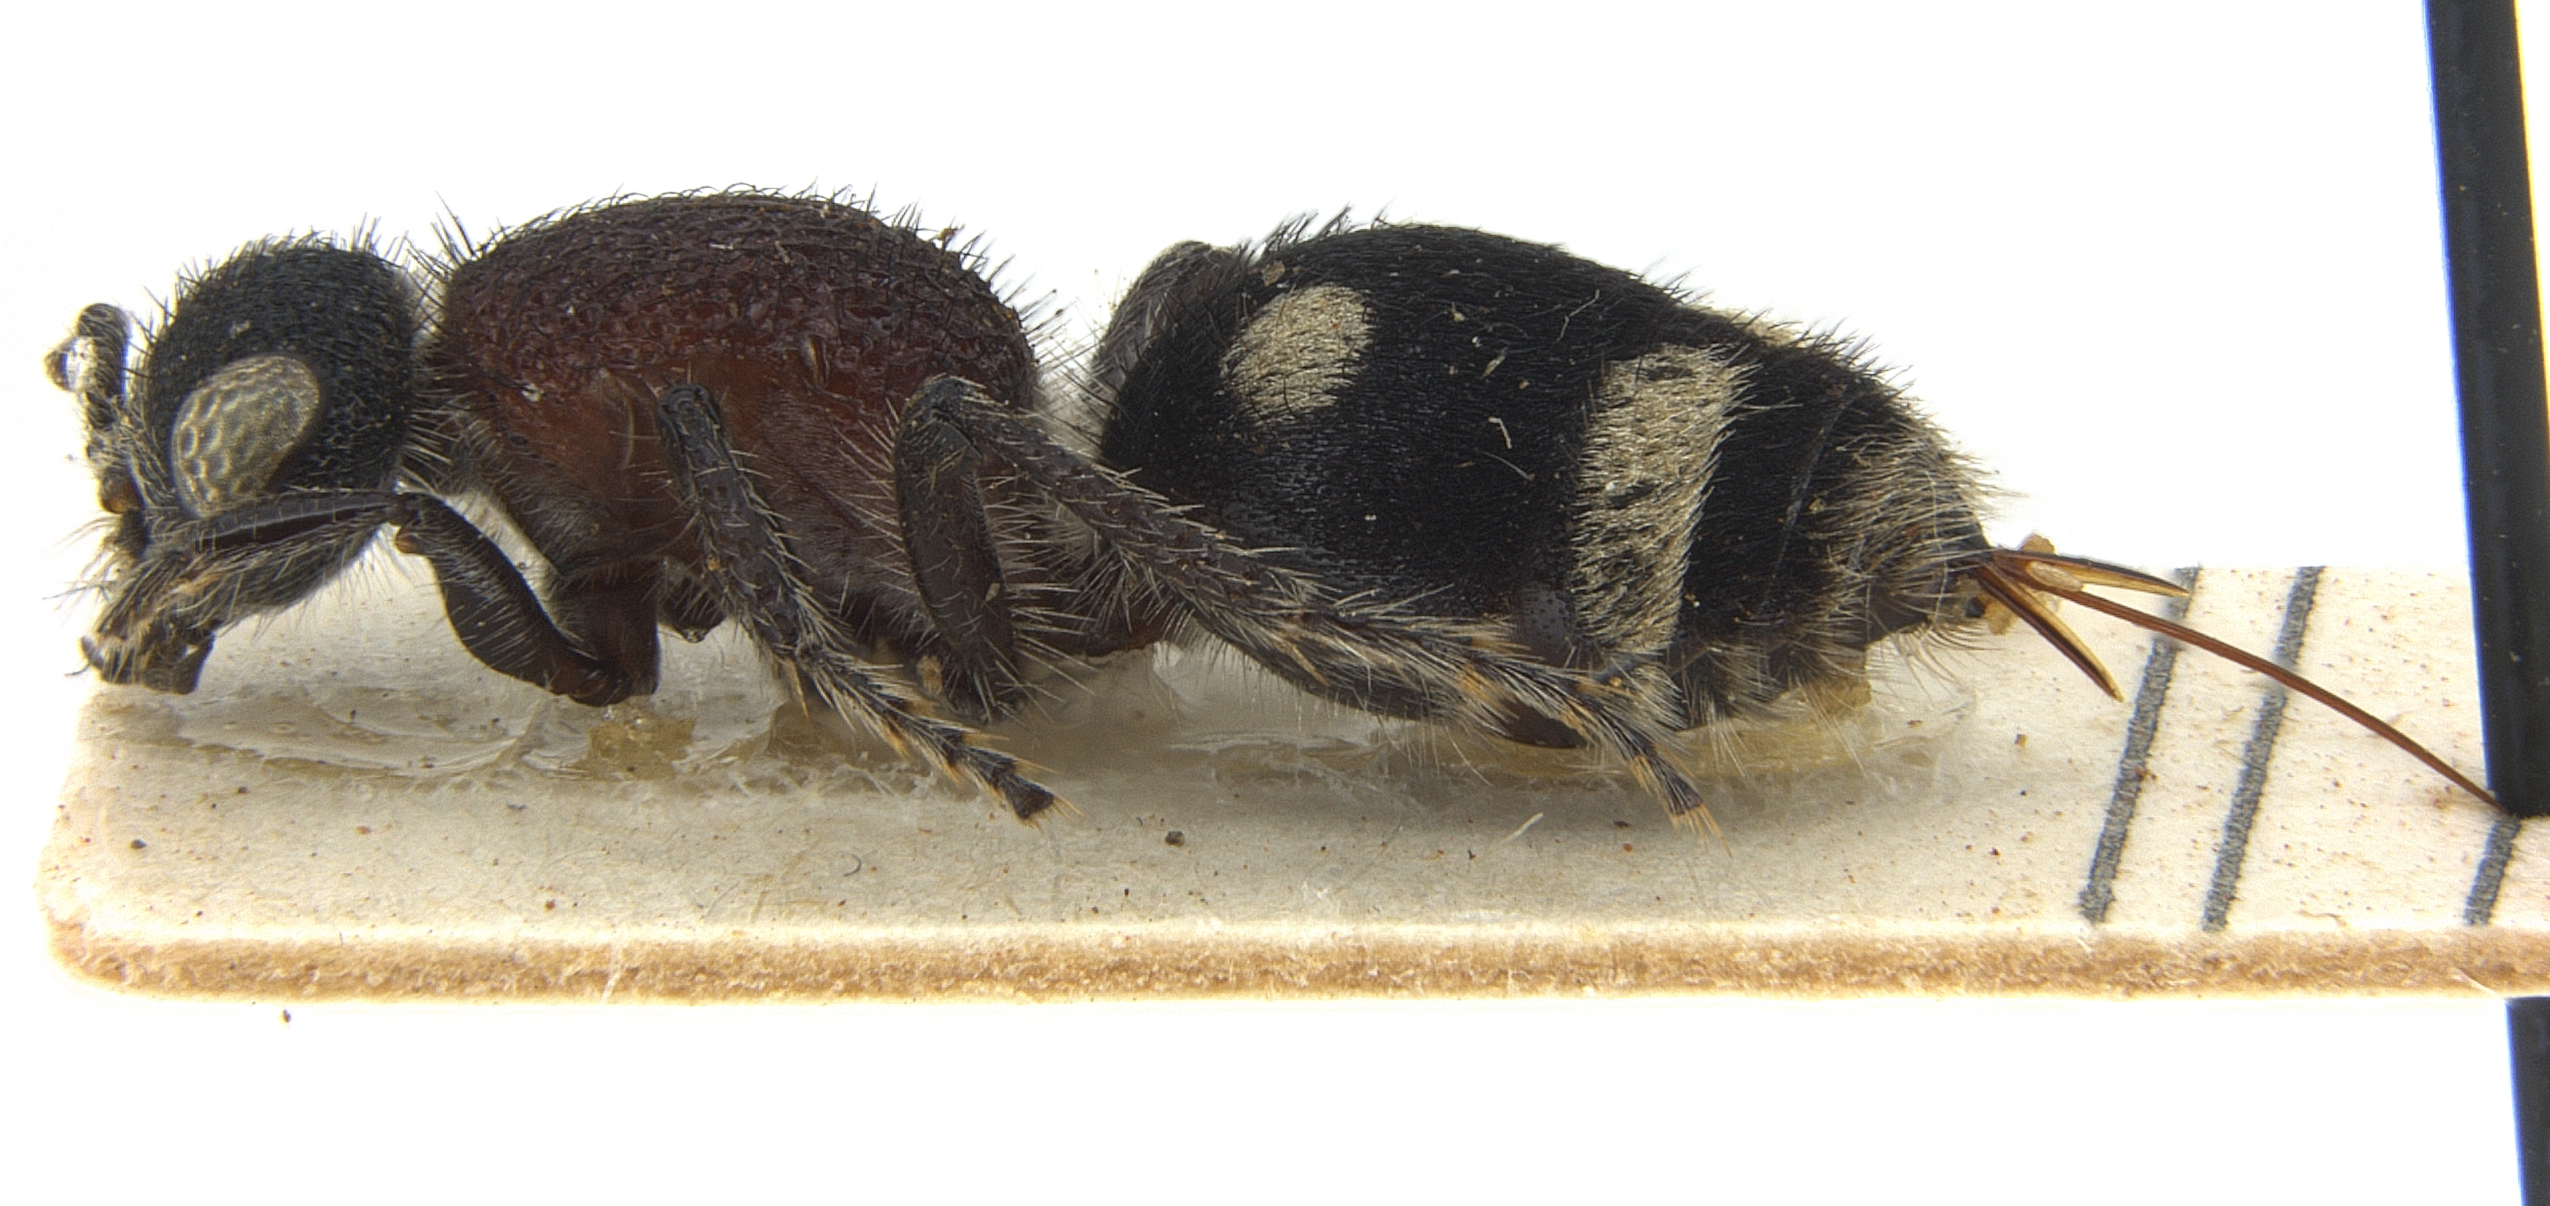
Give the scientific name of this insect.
Trispilotilla telamon
